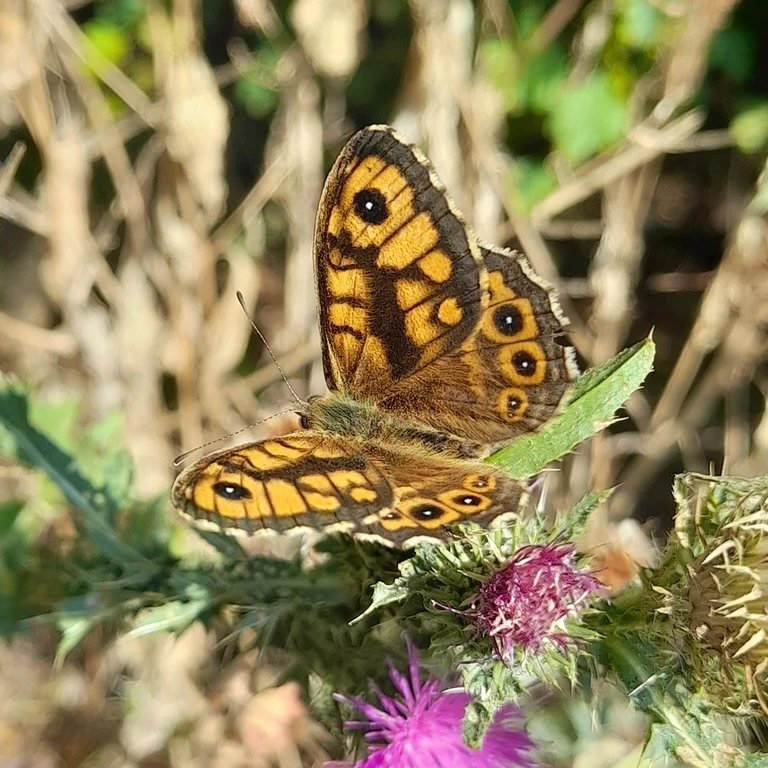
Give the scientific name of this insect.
Lasiommata megera (also Pararge megera)
